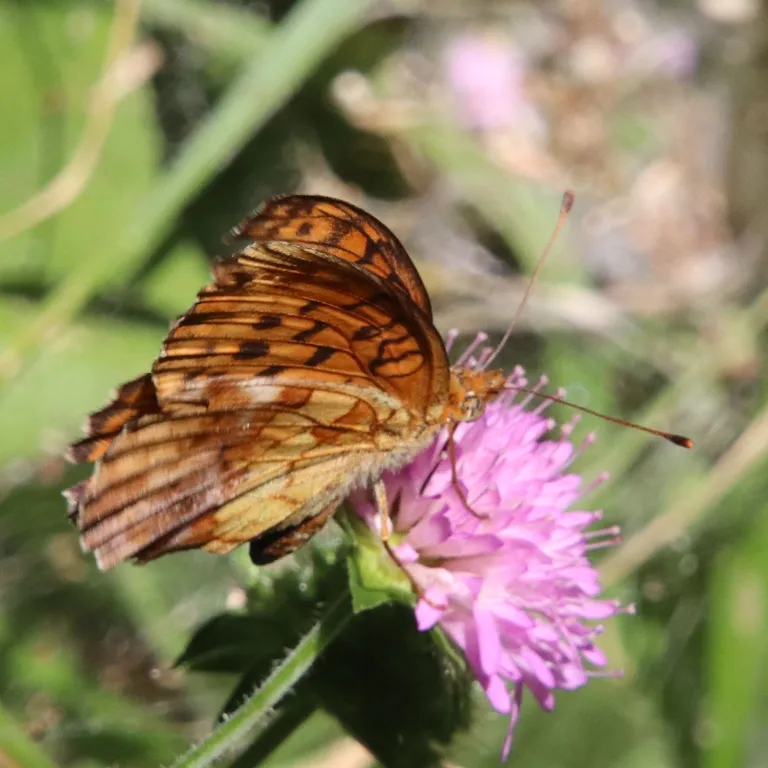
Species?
Brenthis daphne
